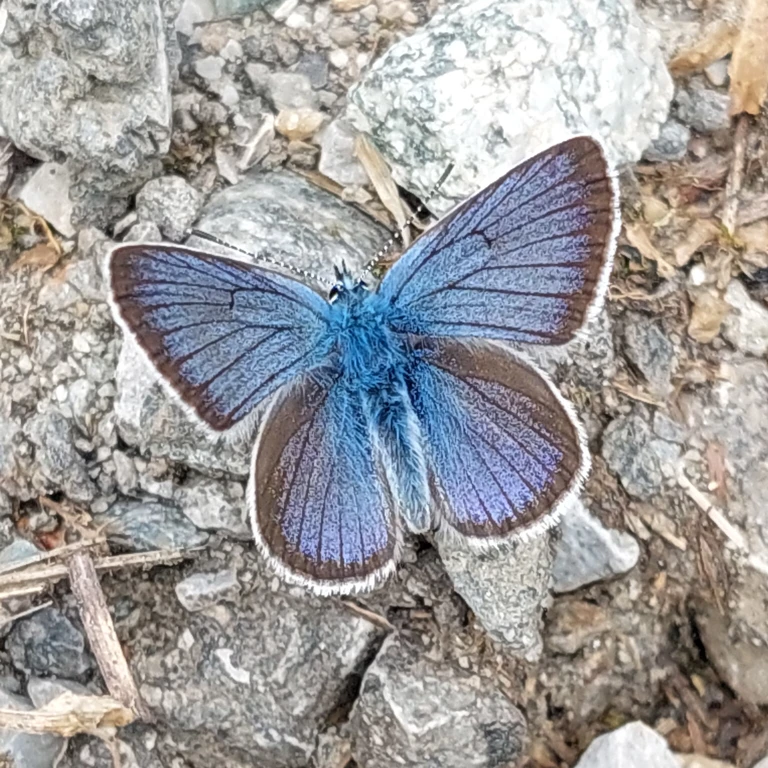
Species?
Cyaniris semiargus
